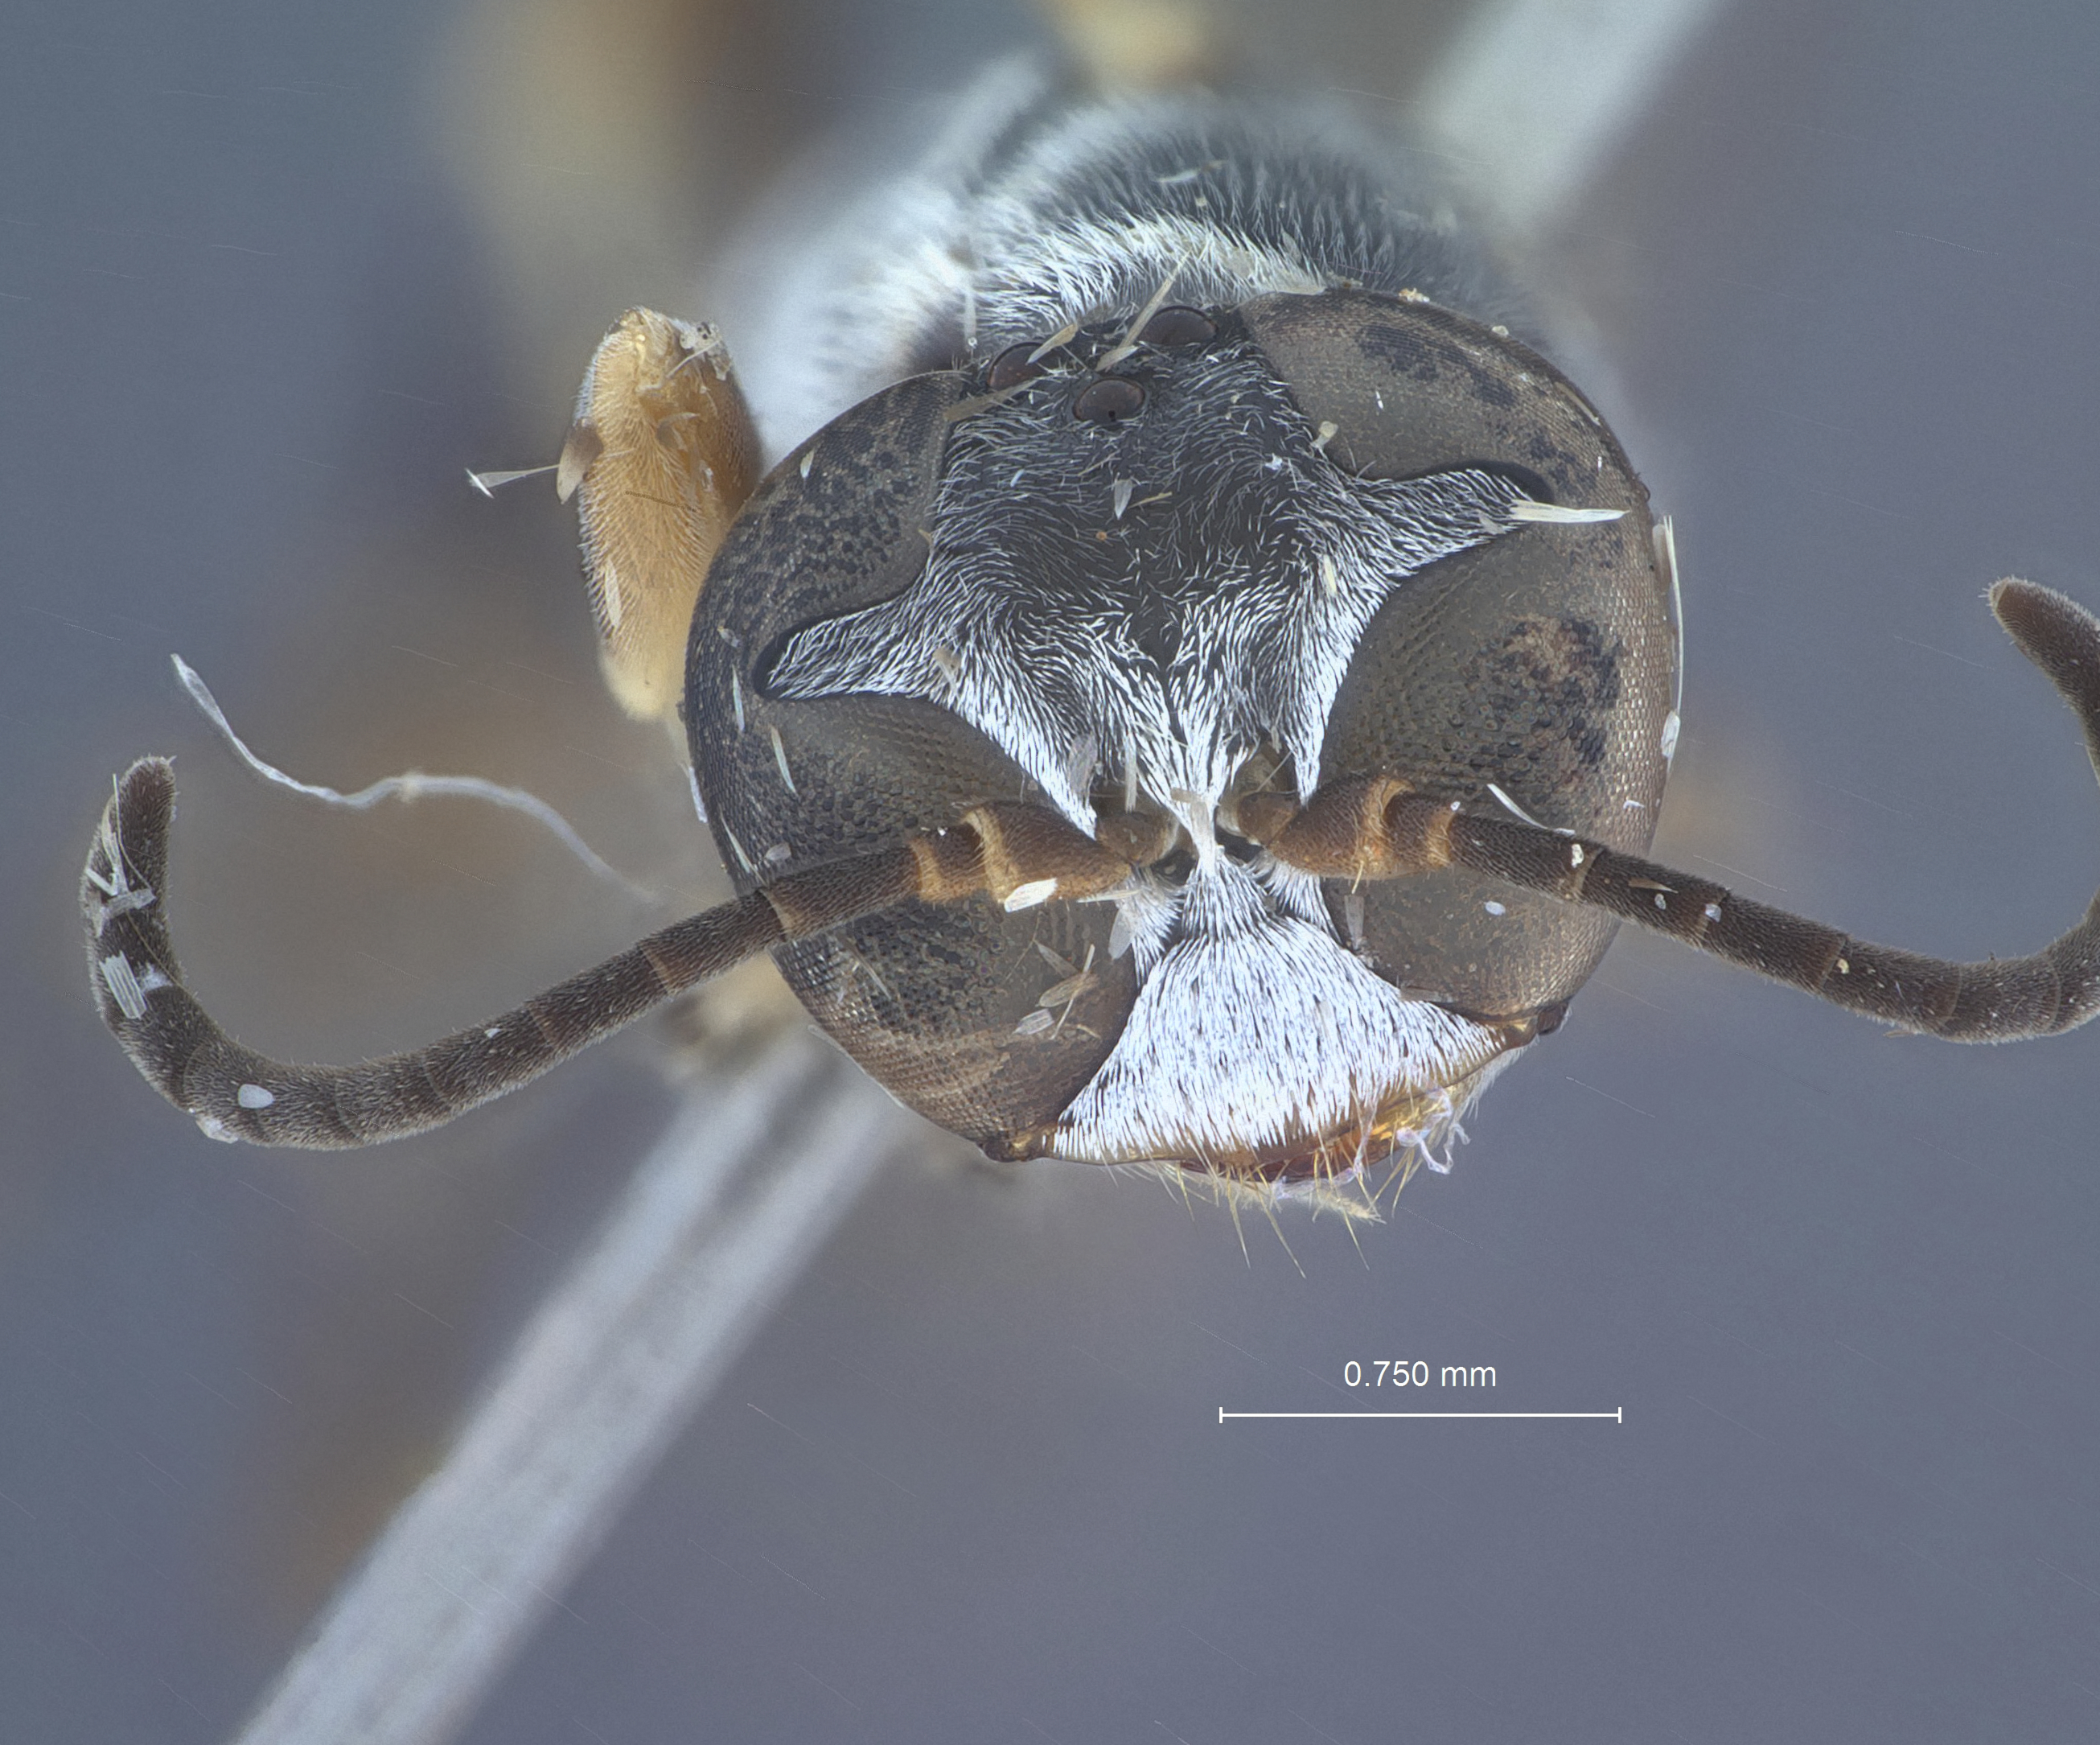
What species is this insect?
Trypoxylon capillatum
